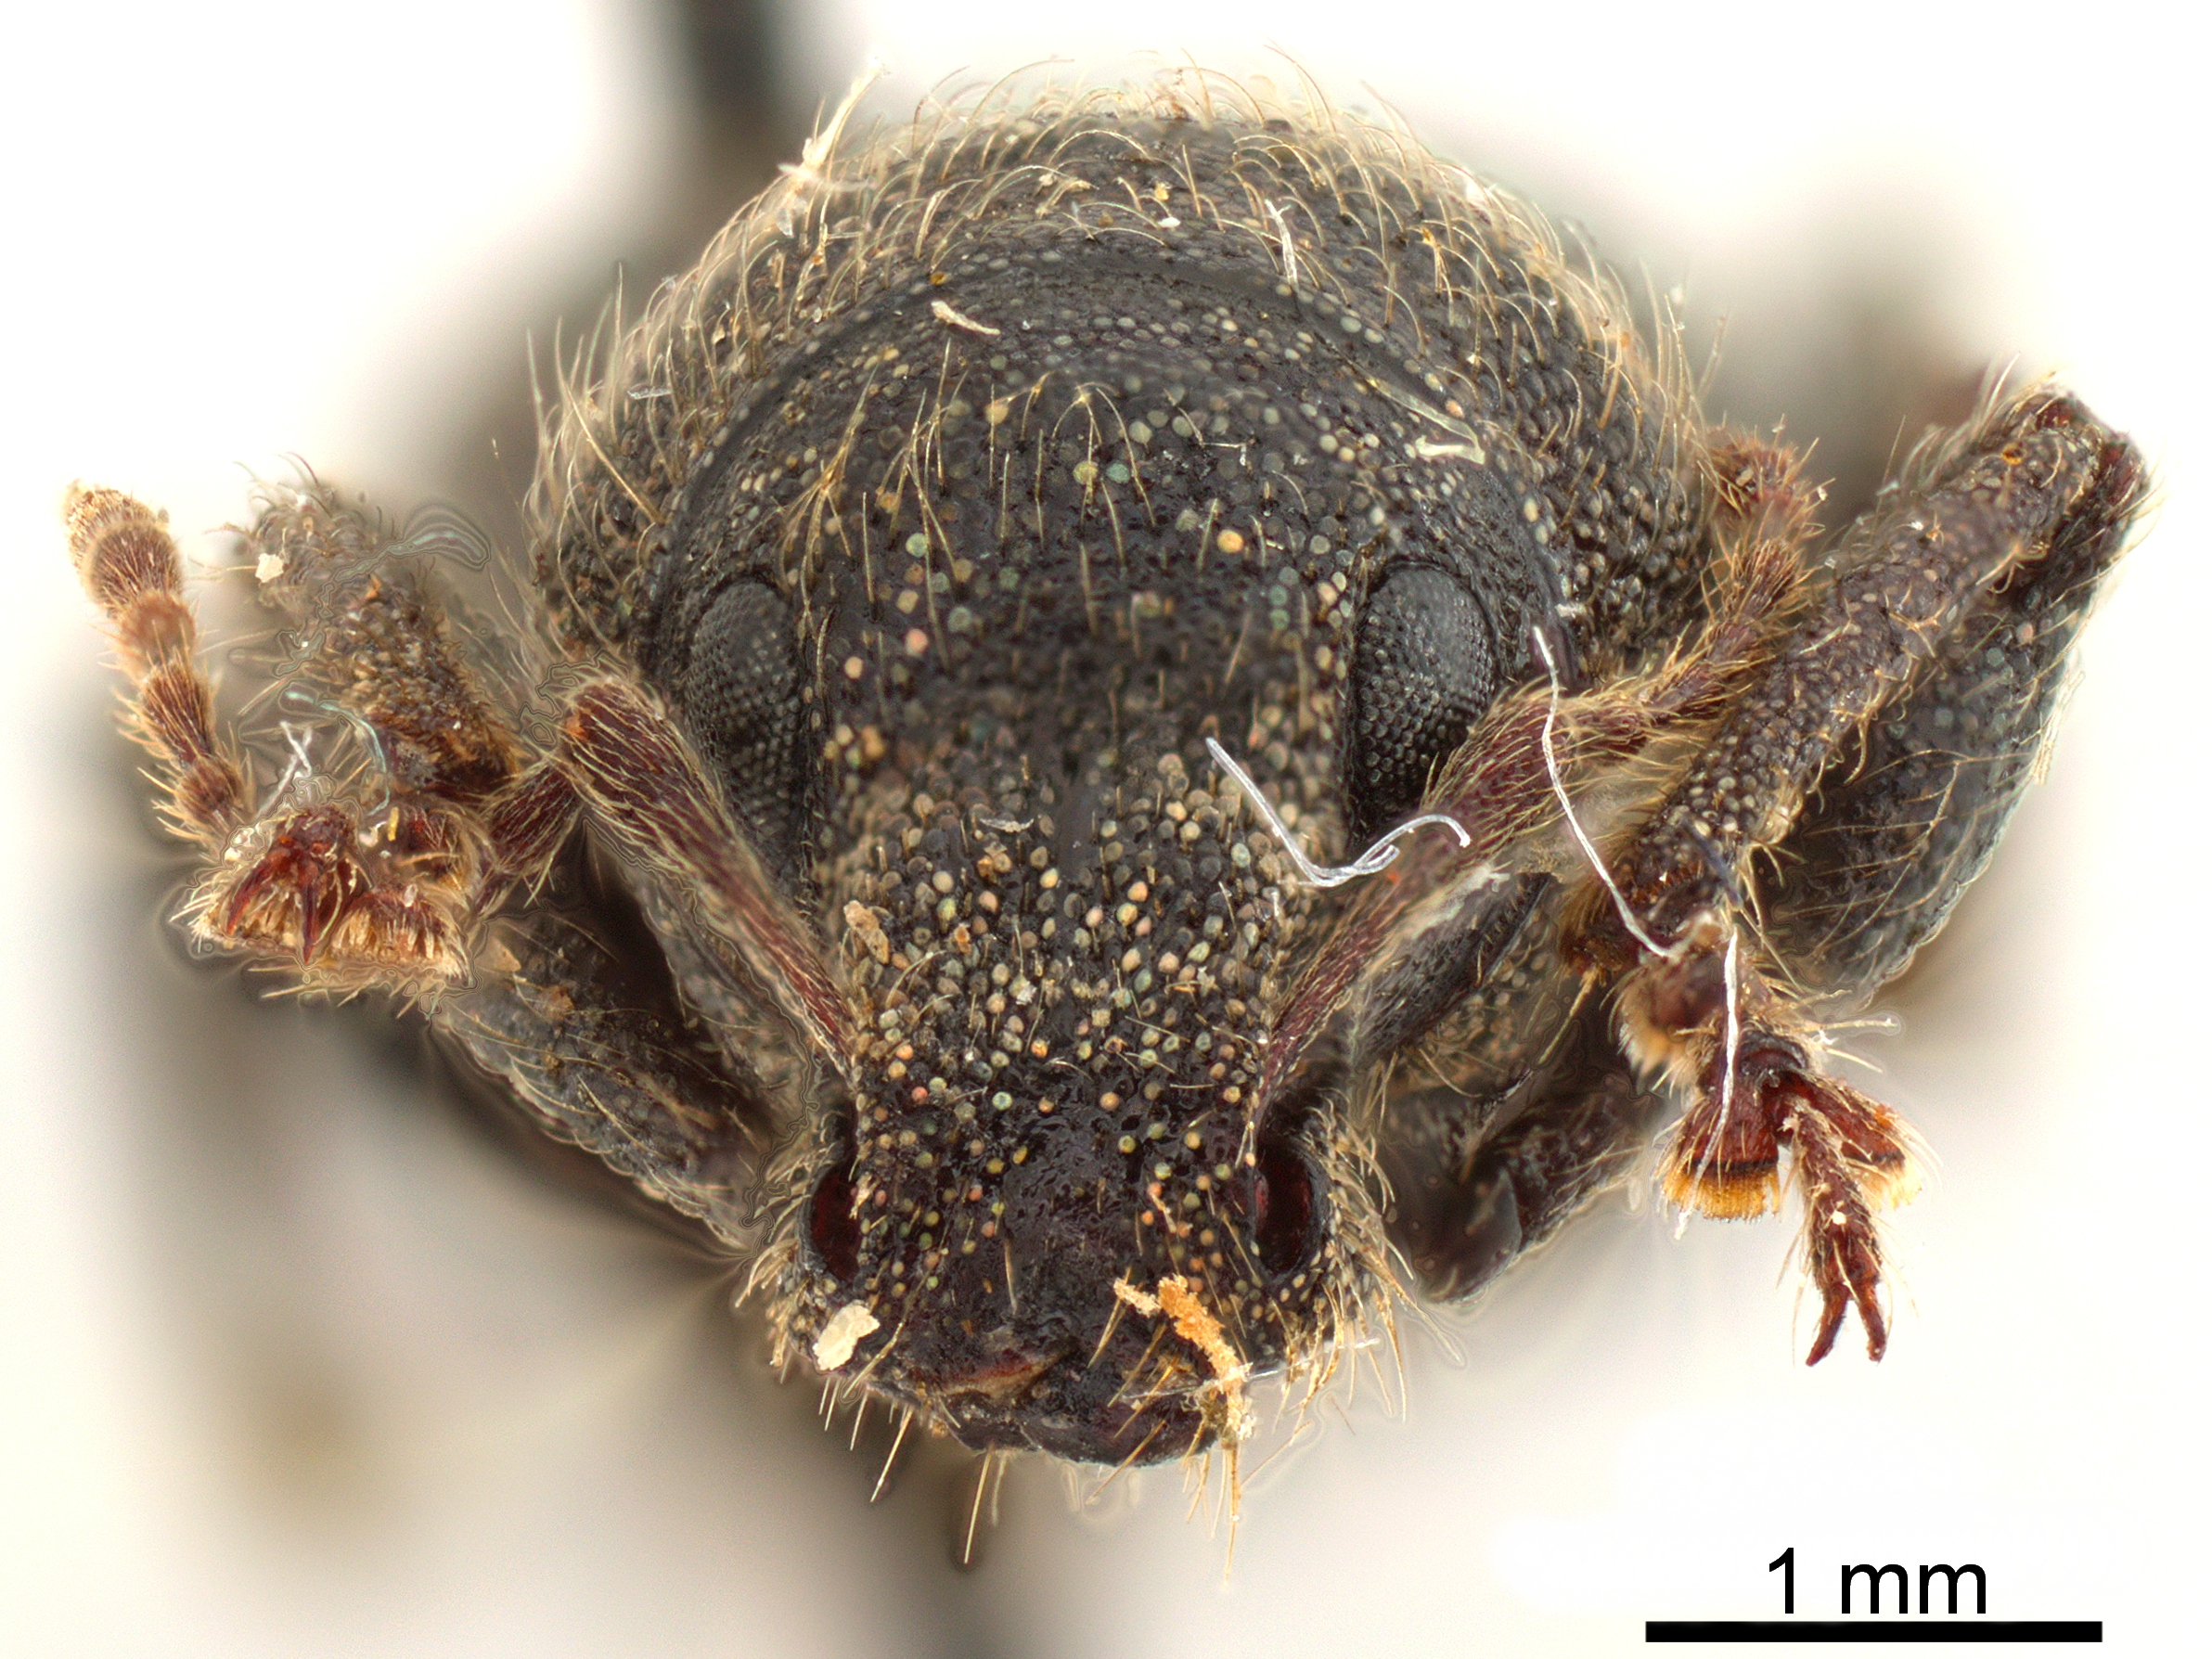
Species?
Crocidema nigrior
